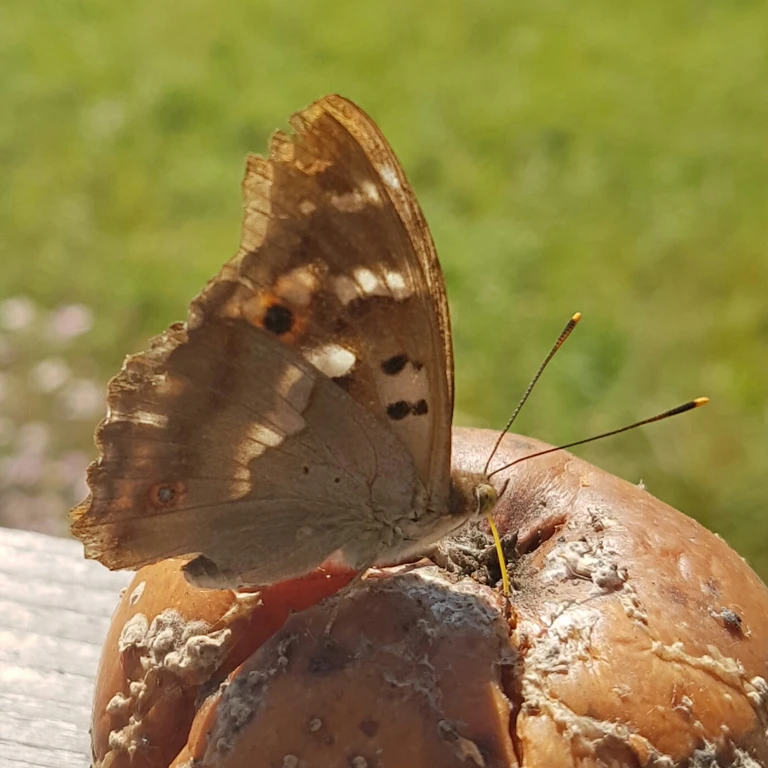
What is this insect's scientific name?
Apatura ilia
